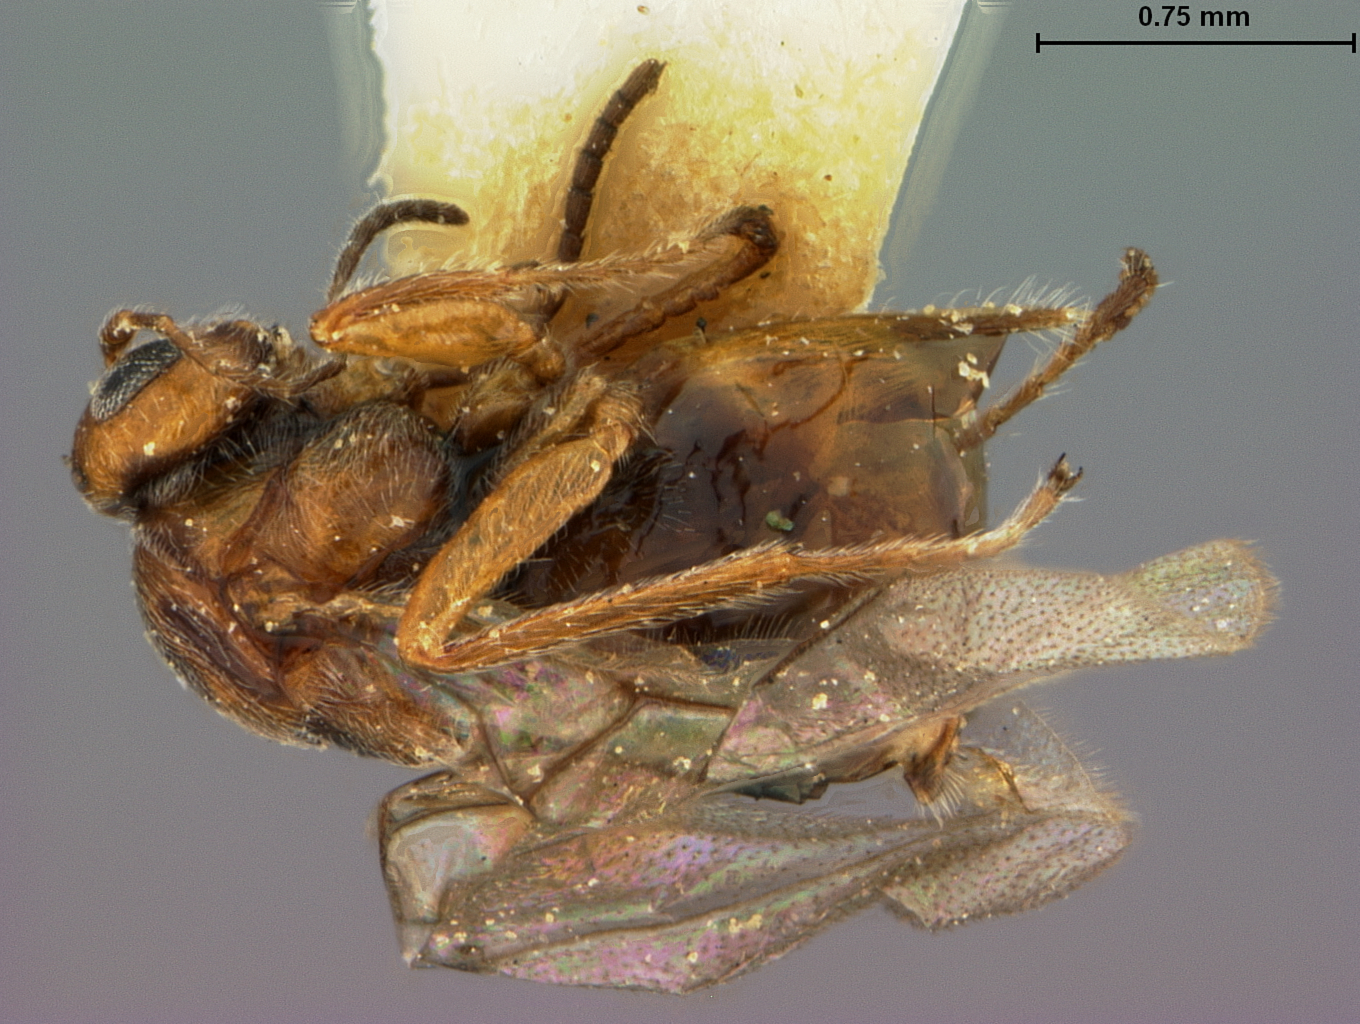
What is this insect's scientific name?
Disholcaspis mellifica
